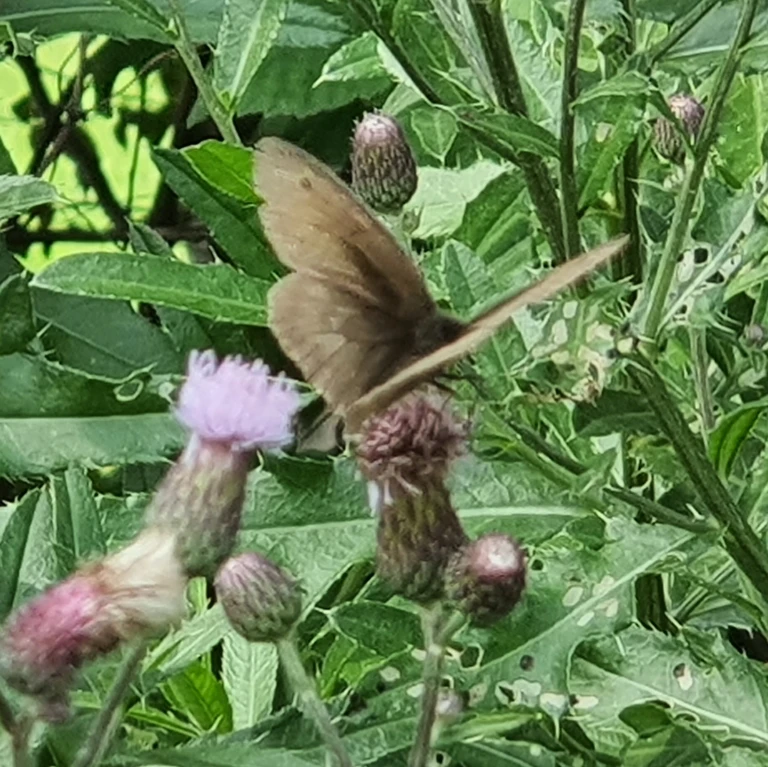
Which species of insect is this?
Maniola jurtina
